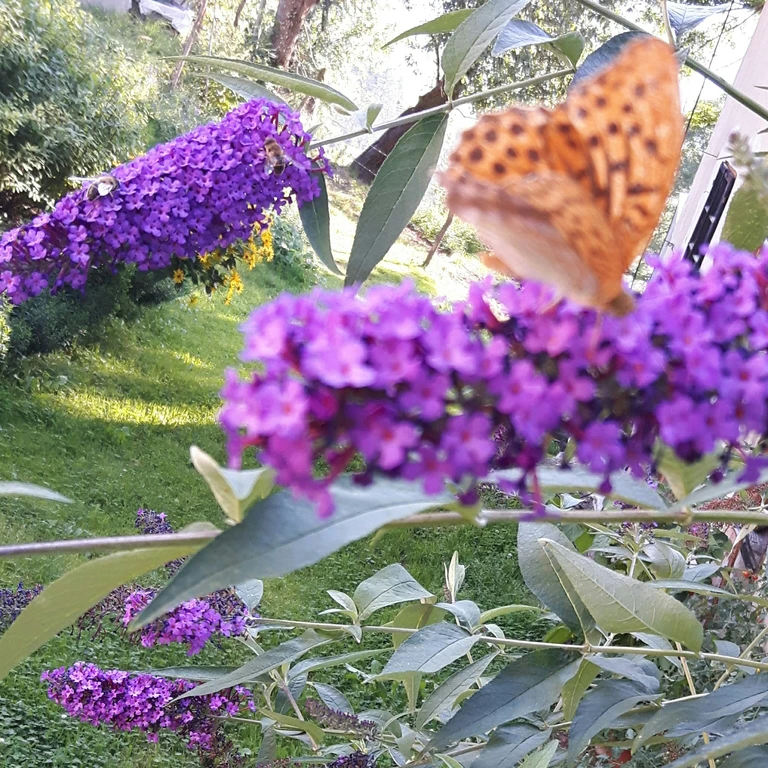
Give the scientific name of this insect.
Argynnis paphia
